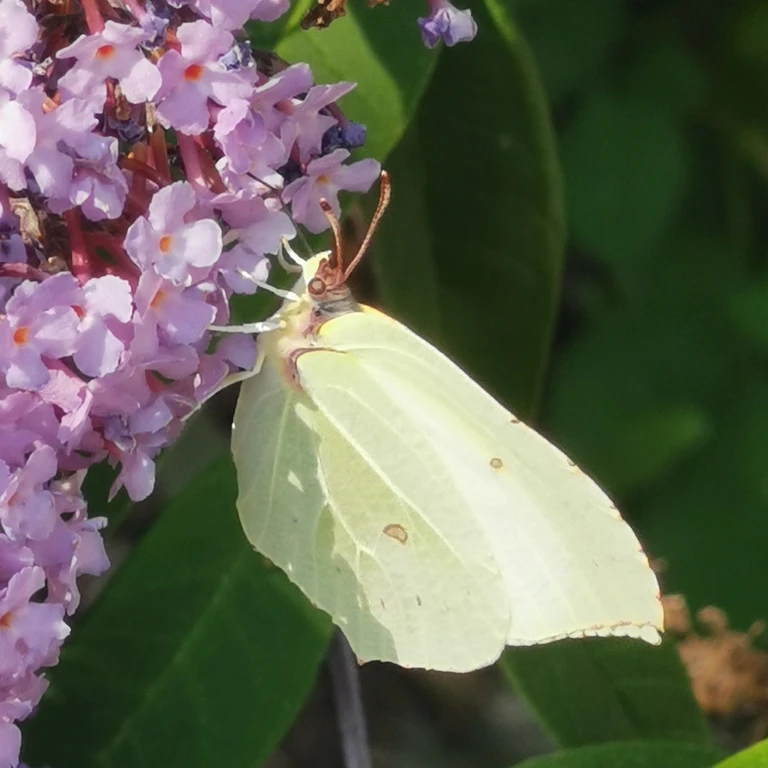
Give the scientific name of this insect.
Gonepteryx rhamni
